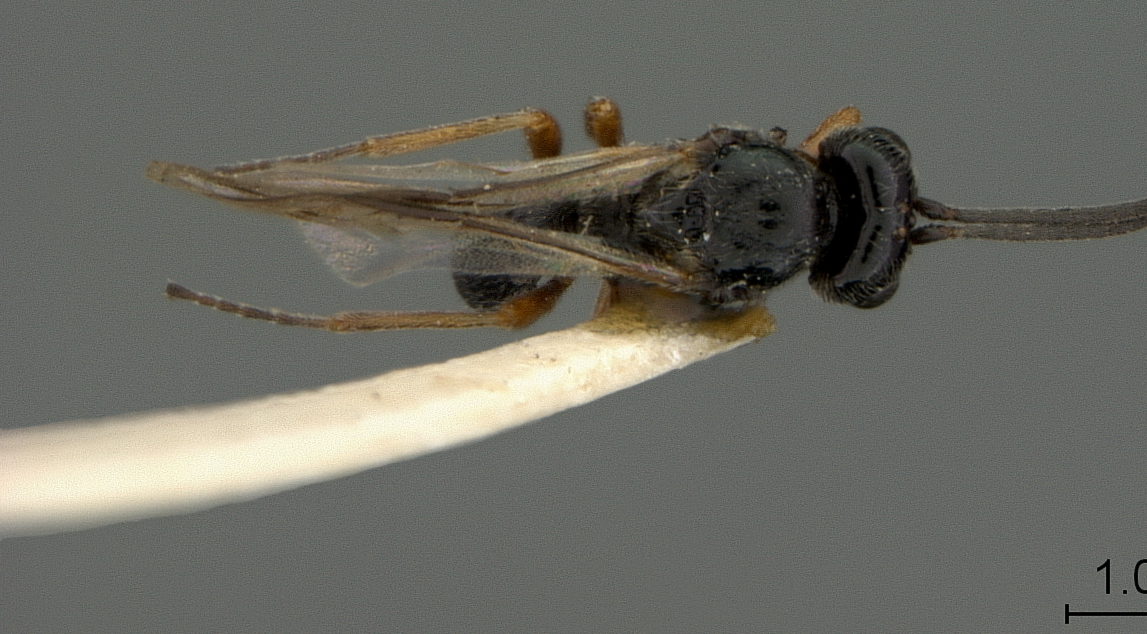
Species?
Symphya portlandica
